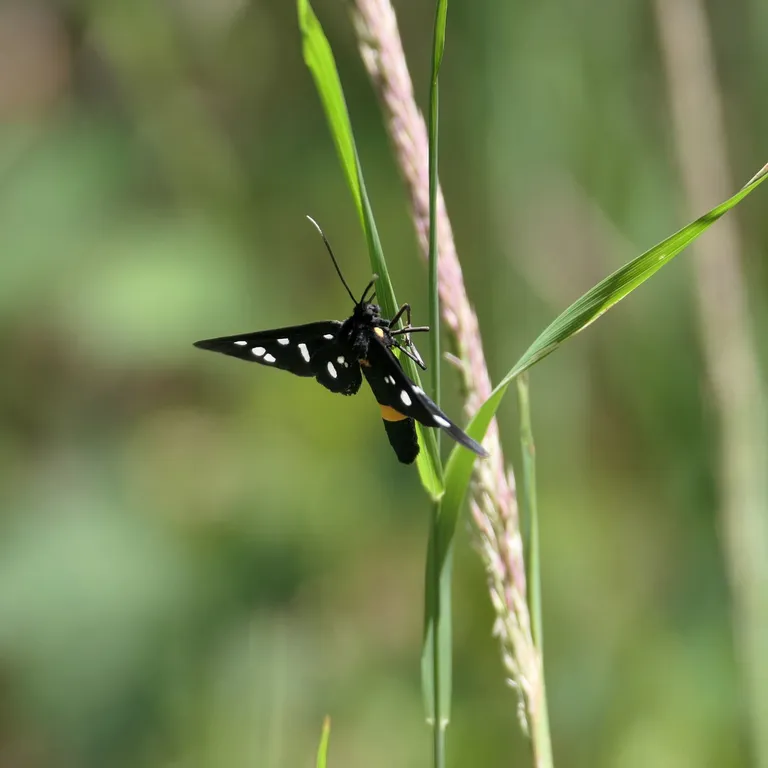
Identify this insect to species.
Amata phegea
